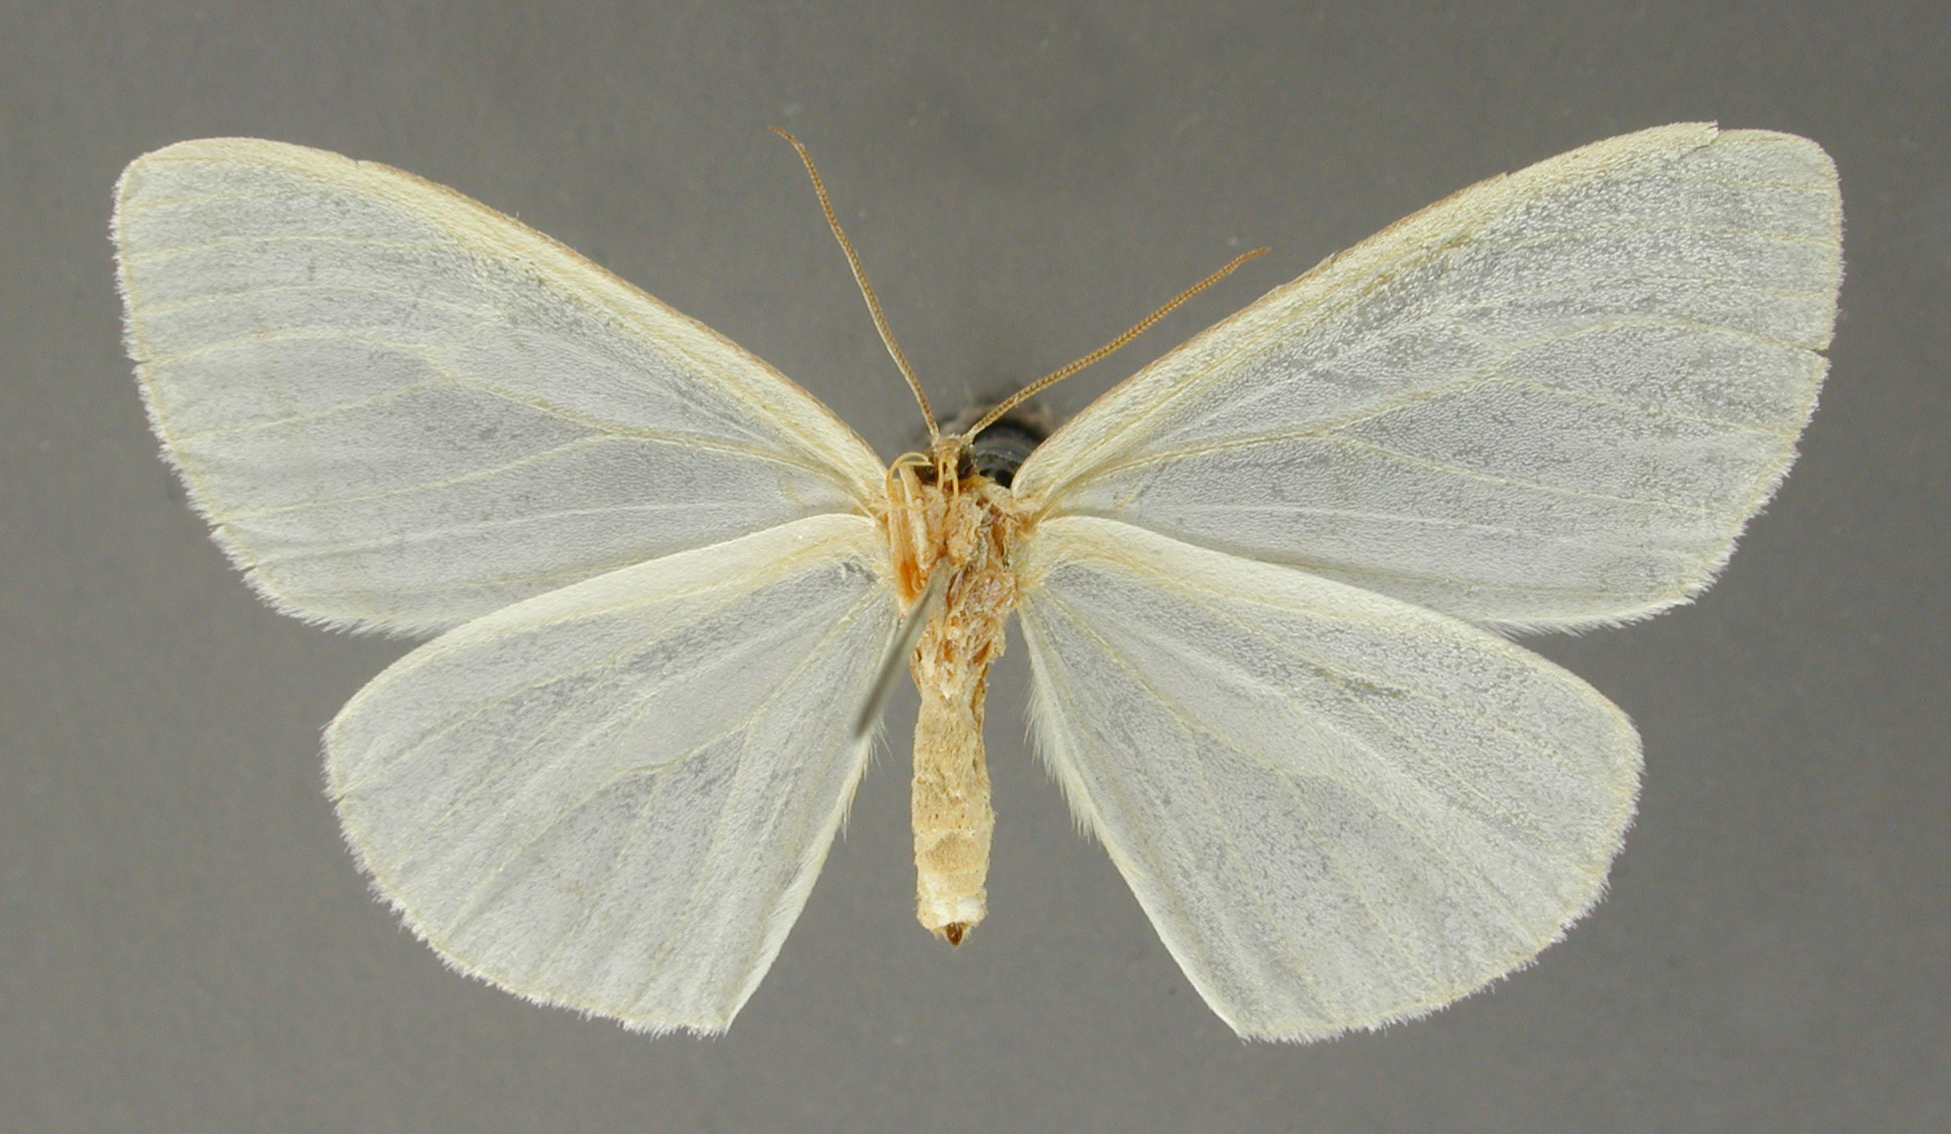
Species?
Leucula distans
